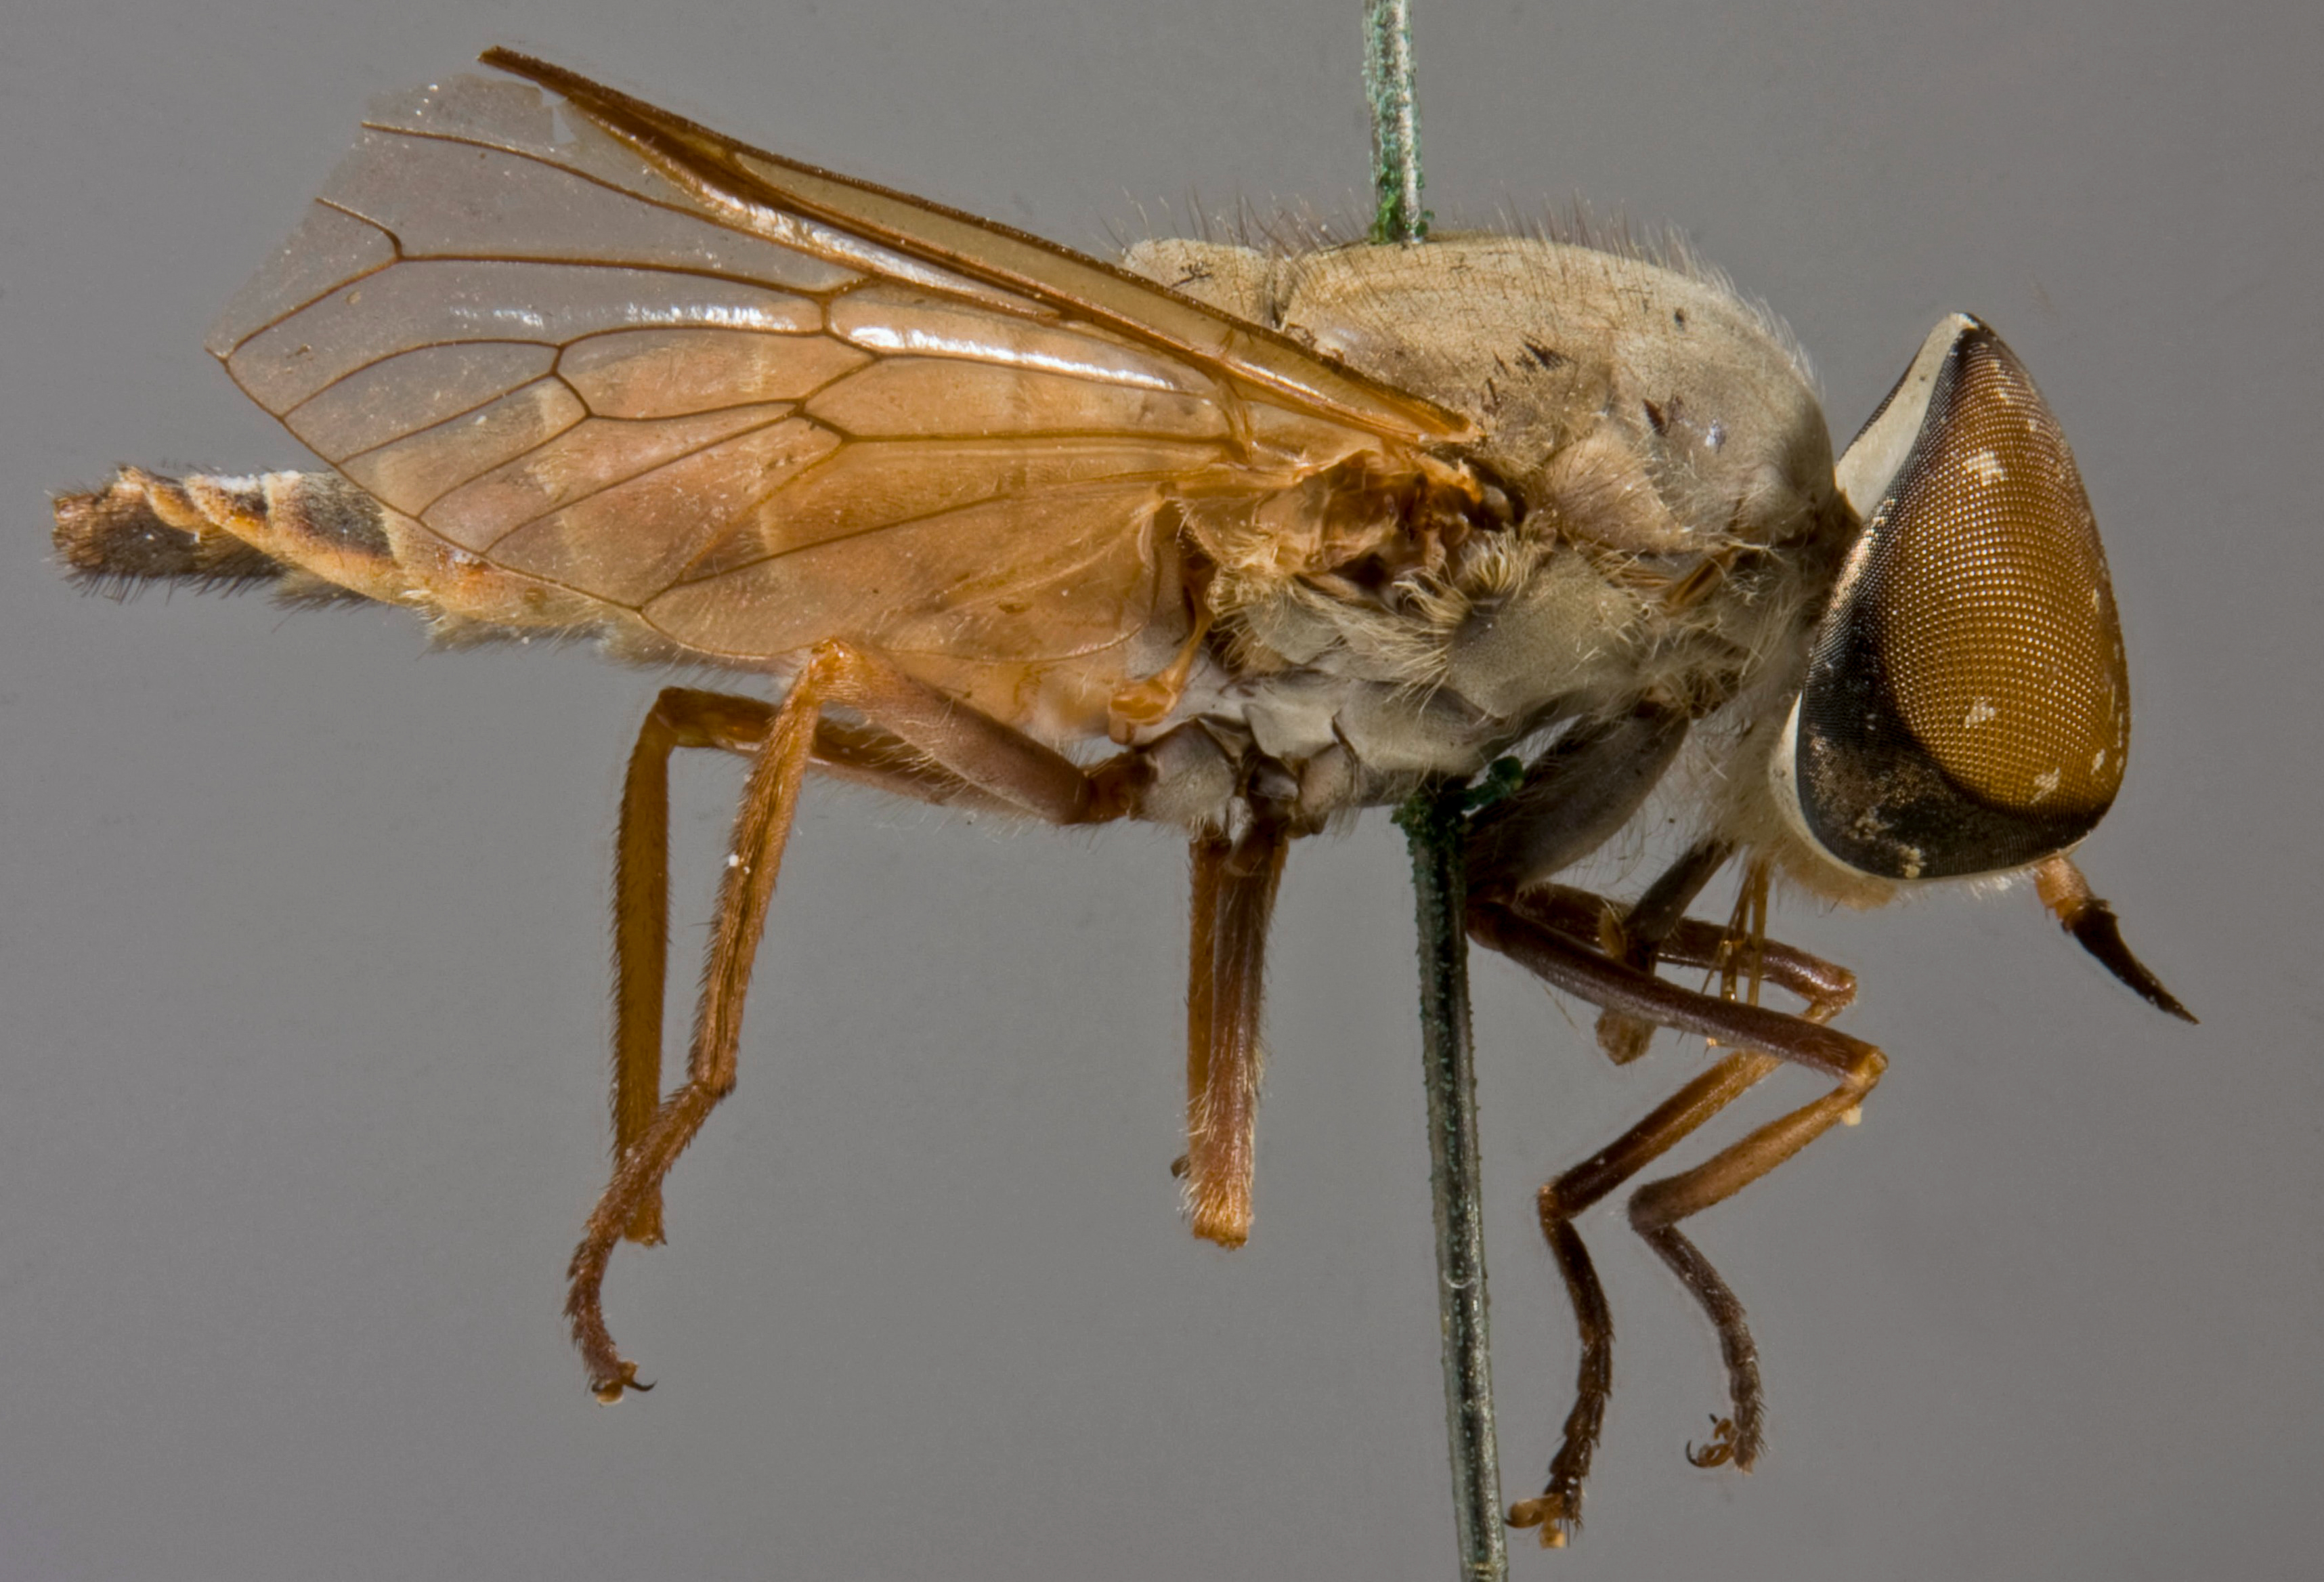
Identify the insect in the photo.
Tabanus conius
